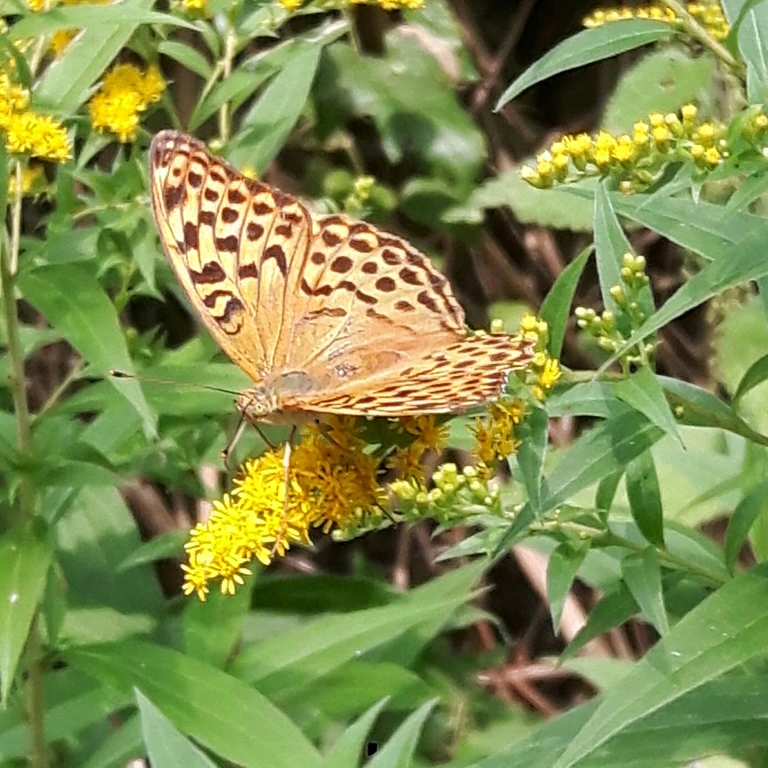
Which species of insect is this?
Argynnis paphia
